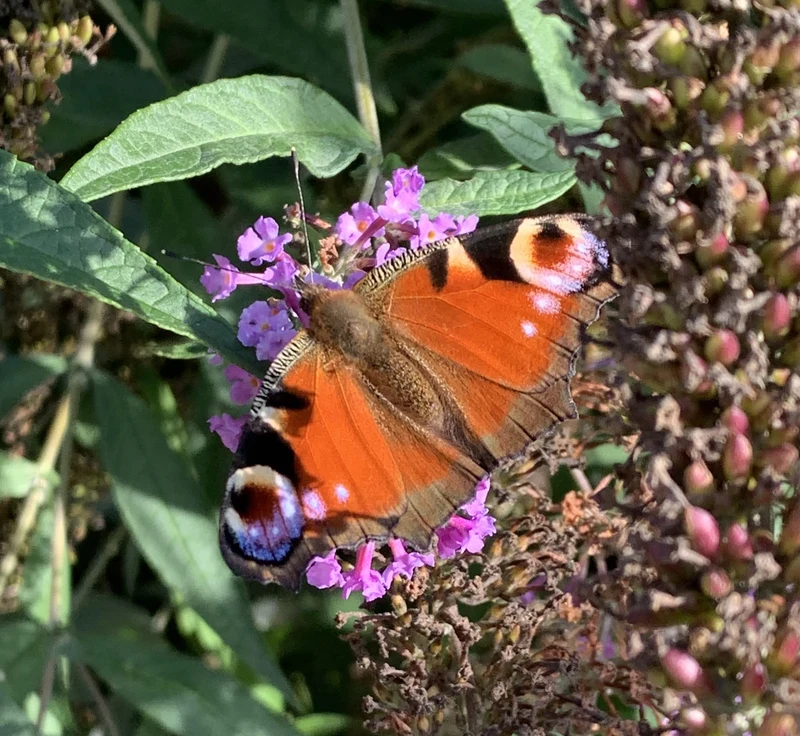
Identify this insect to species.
Aglais io
